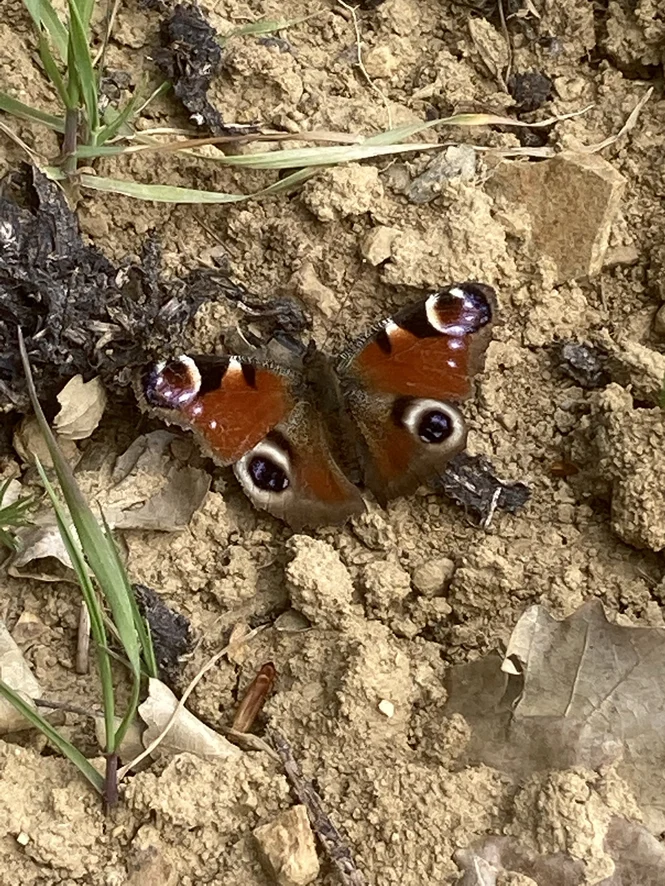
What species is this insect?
Aglais io
